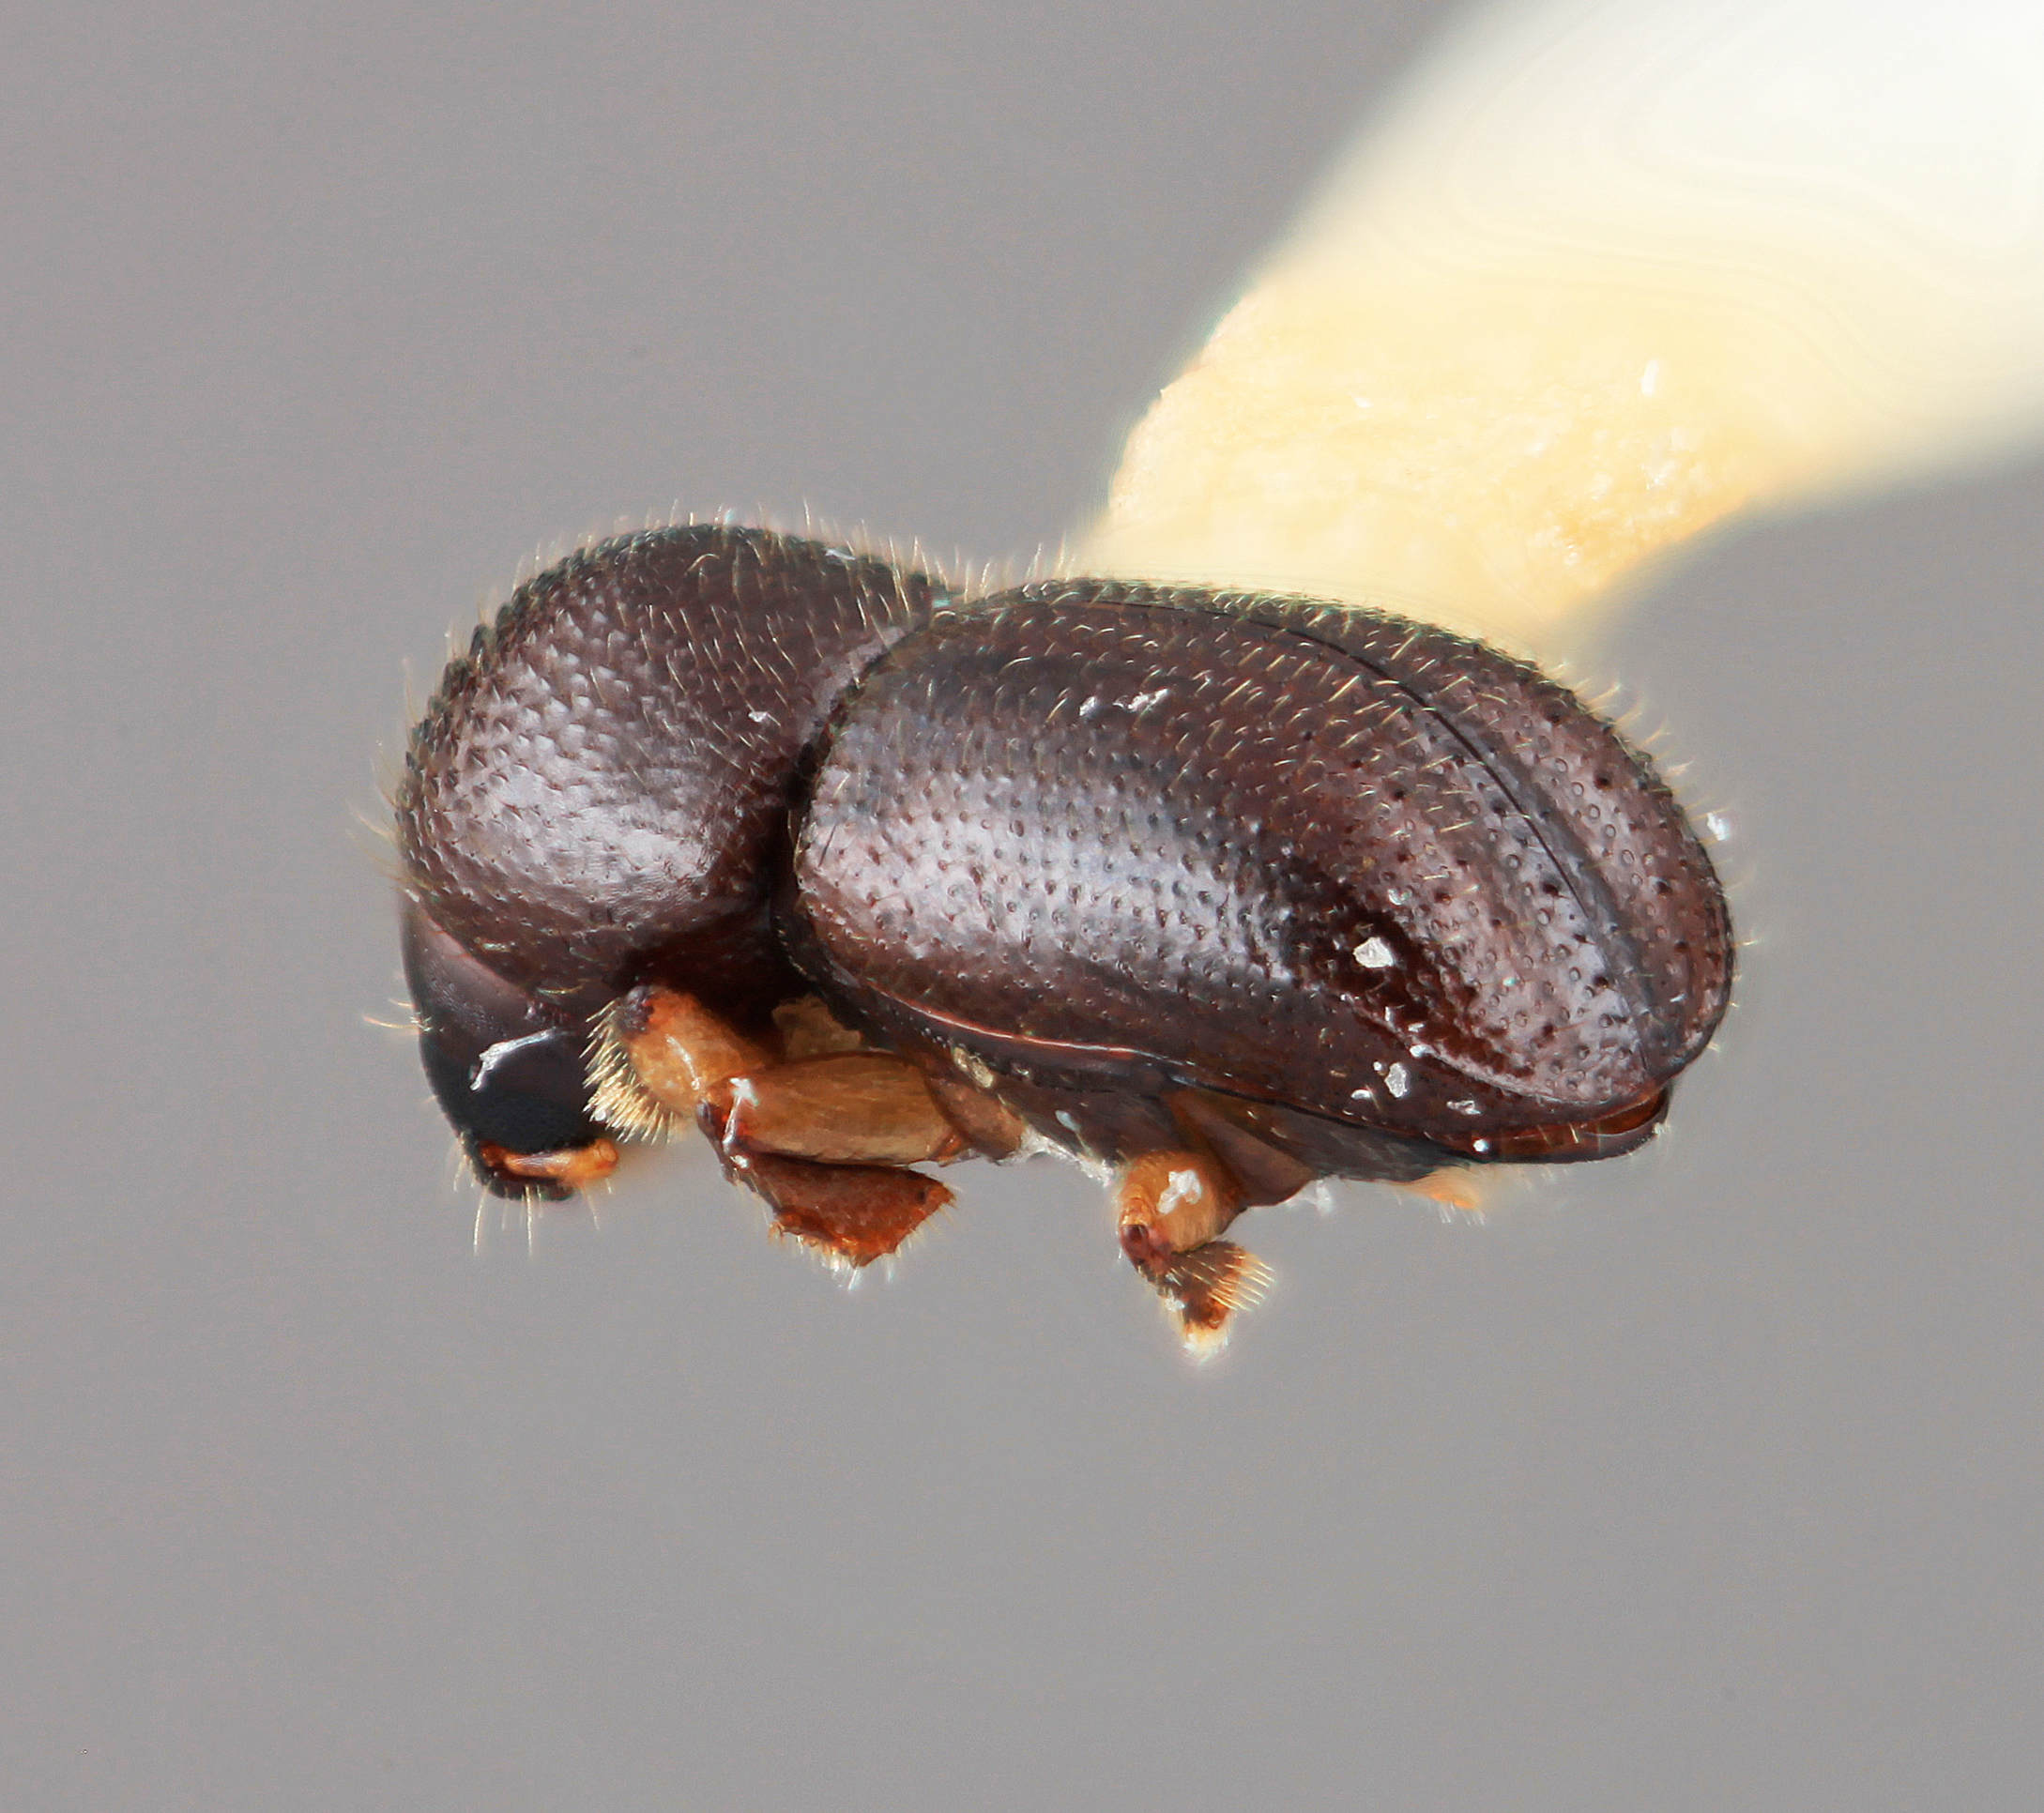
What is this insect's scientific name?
Ambrosiodmus paucus
